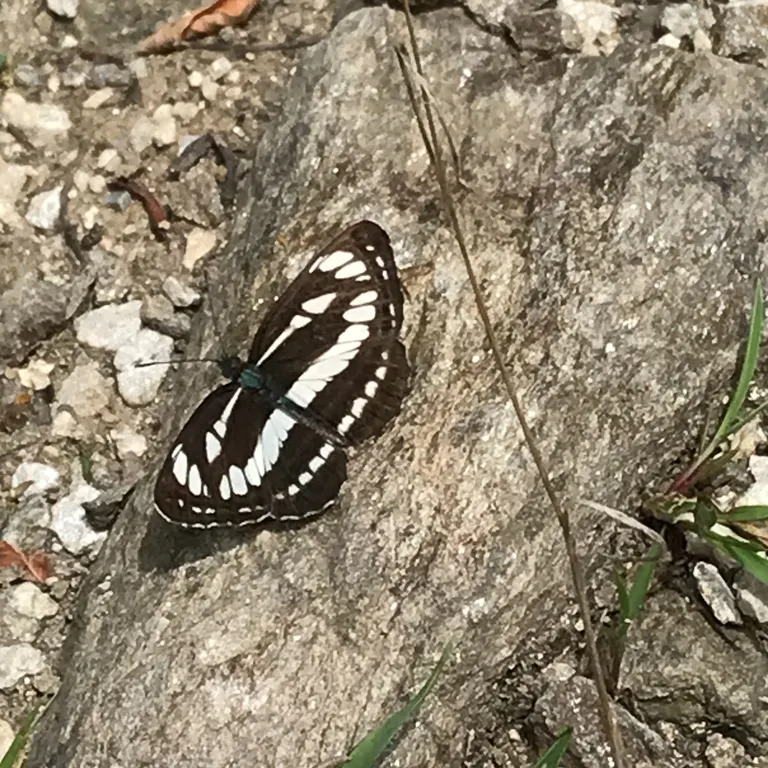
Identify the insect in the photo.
Neptis sappho
